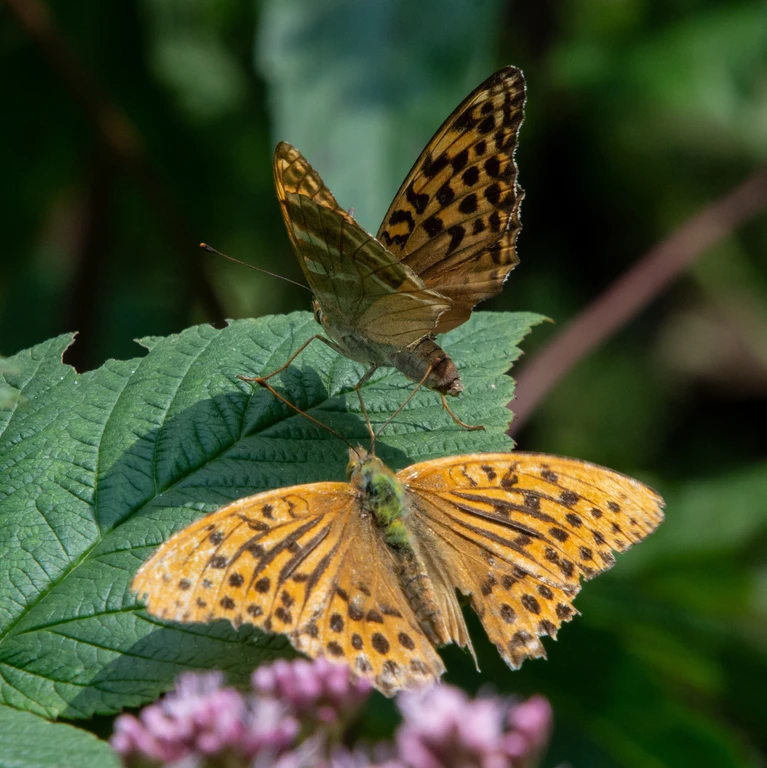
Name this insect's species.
Argynnis paphia
